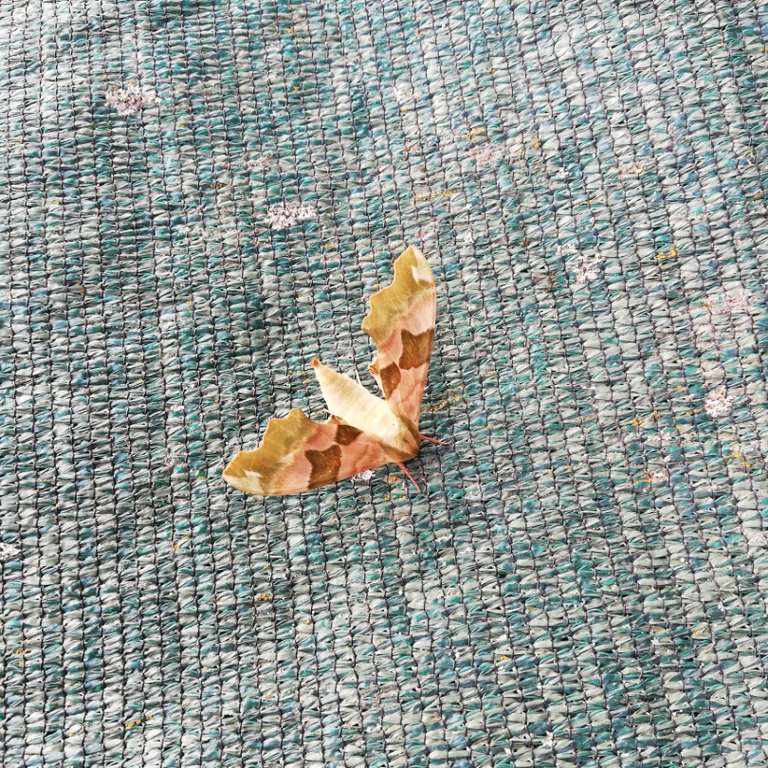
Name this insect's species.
Mimas tiliae
